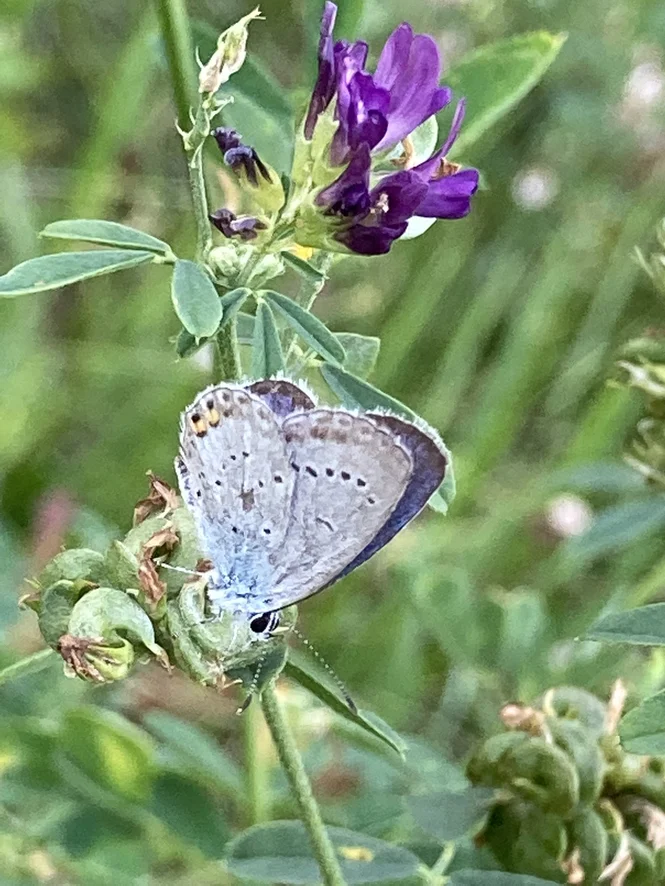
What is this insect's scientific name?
Cupido argiades (also Elkalyce argiades)
